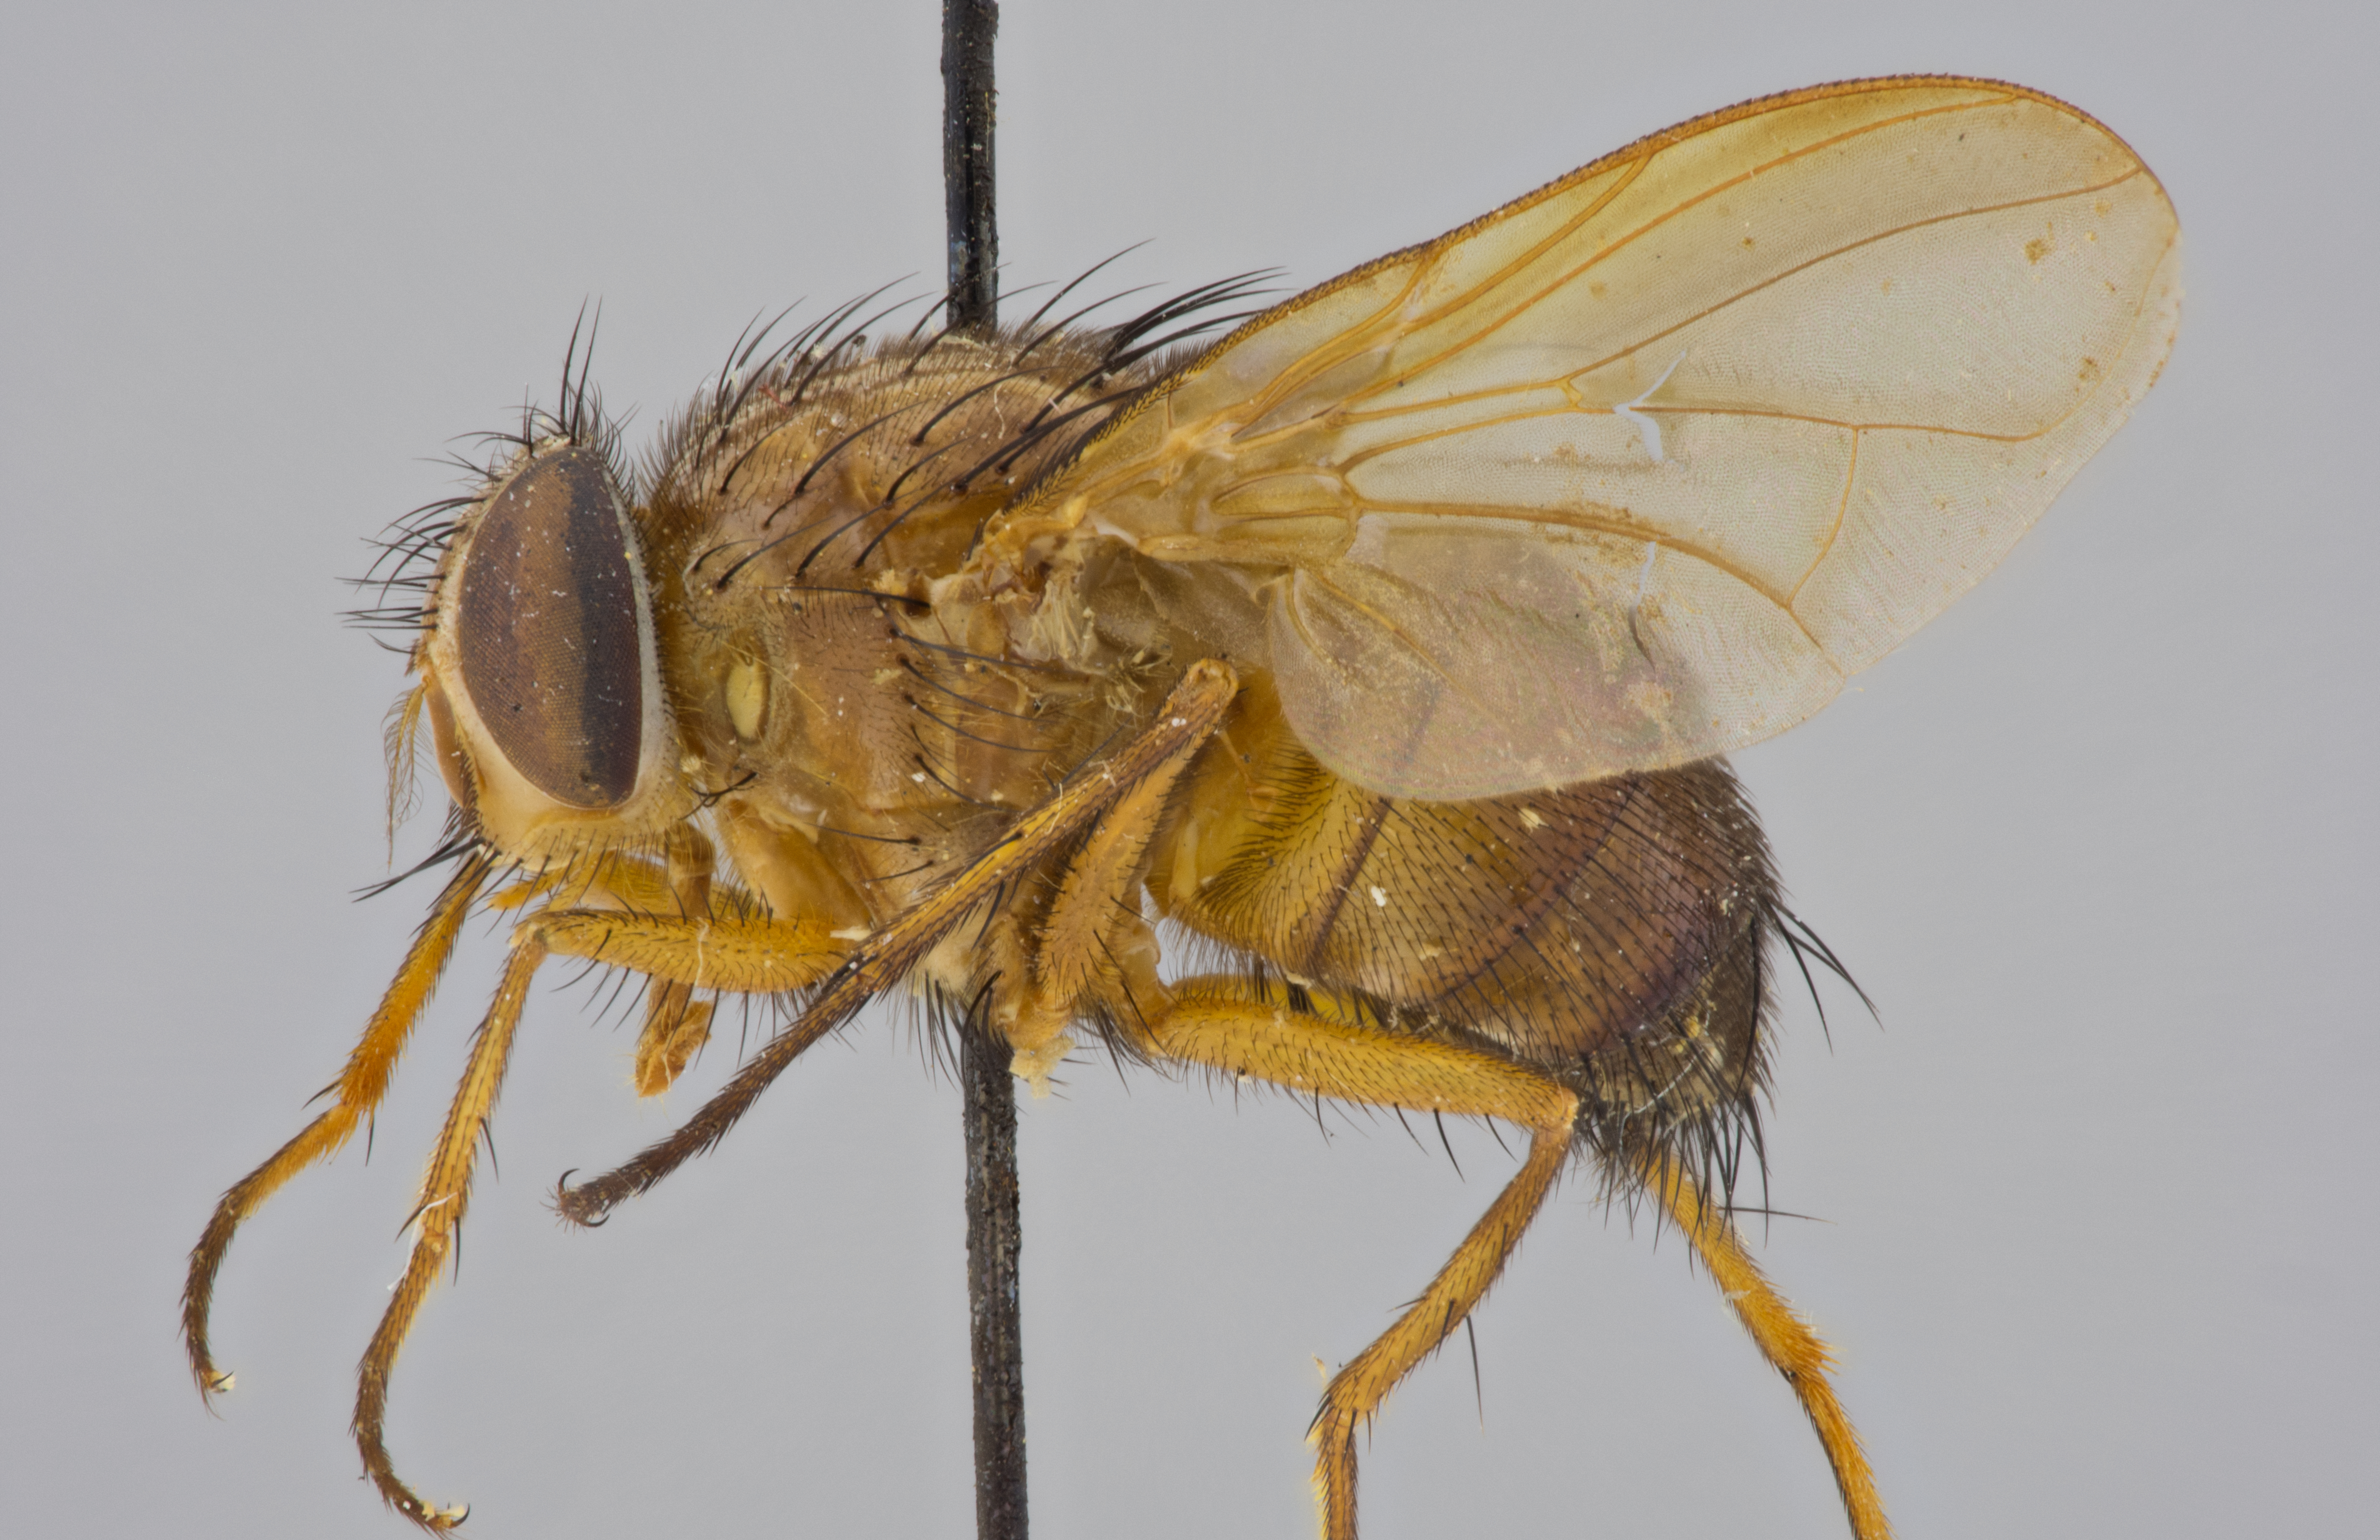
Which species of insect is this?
Mesembrinella facialis
